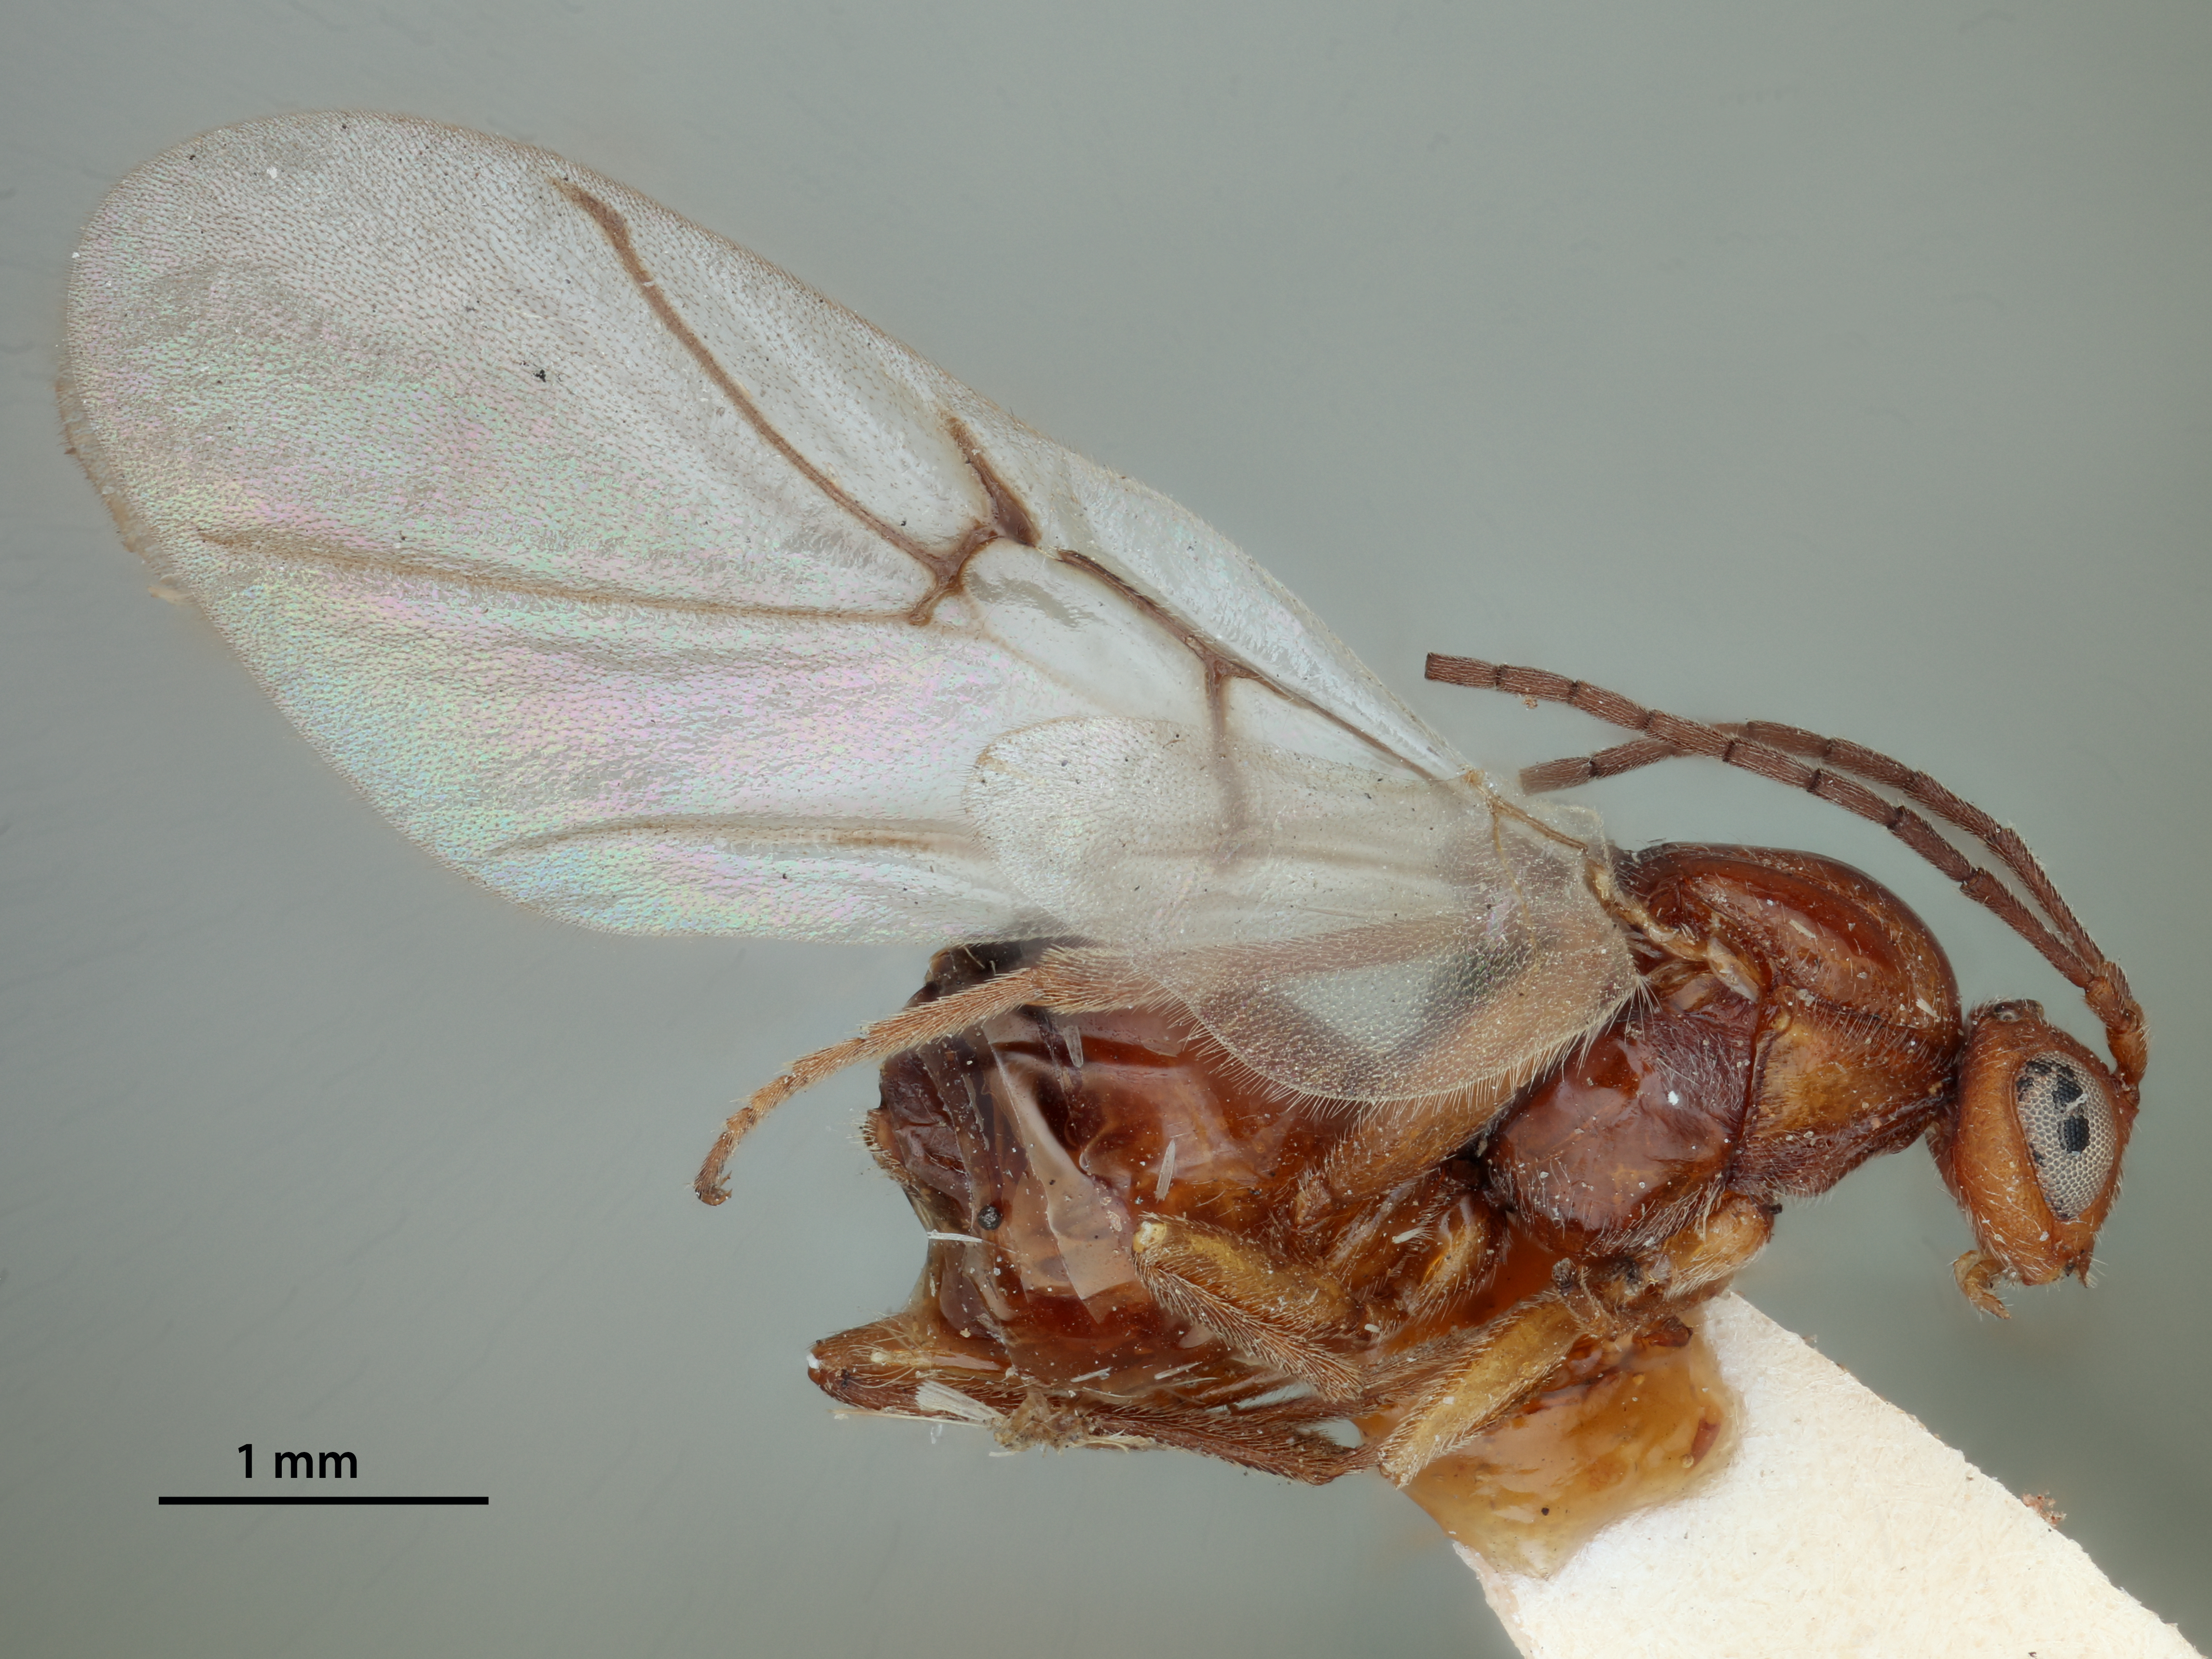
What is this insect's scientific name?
Belonocnema colorado
